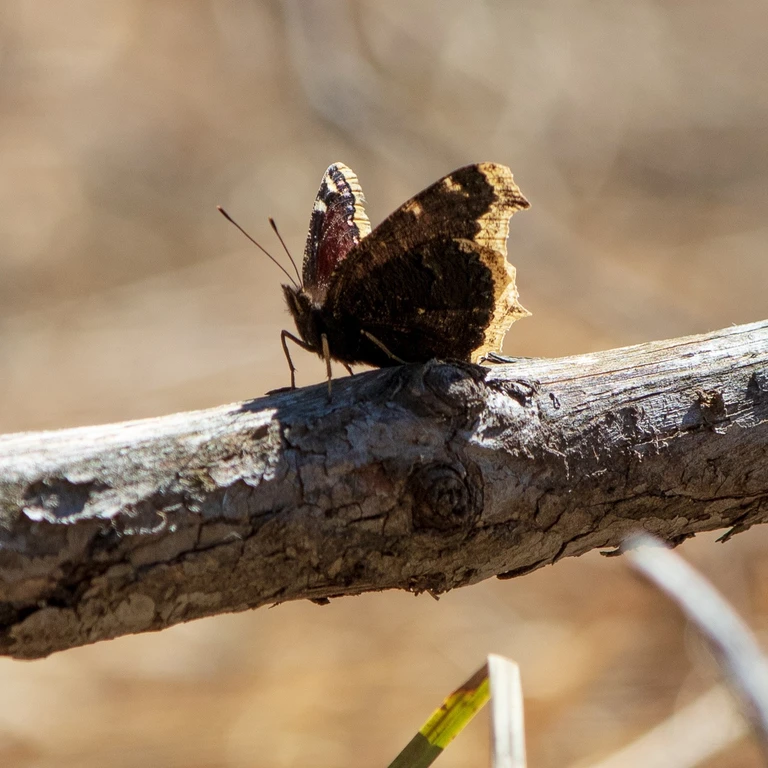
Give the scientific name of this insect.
Nymphalis antiopa
